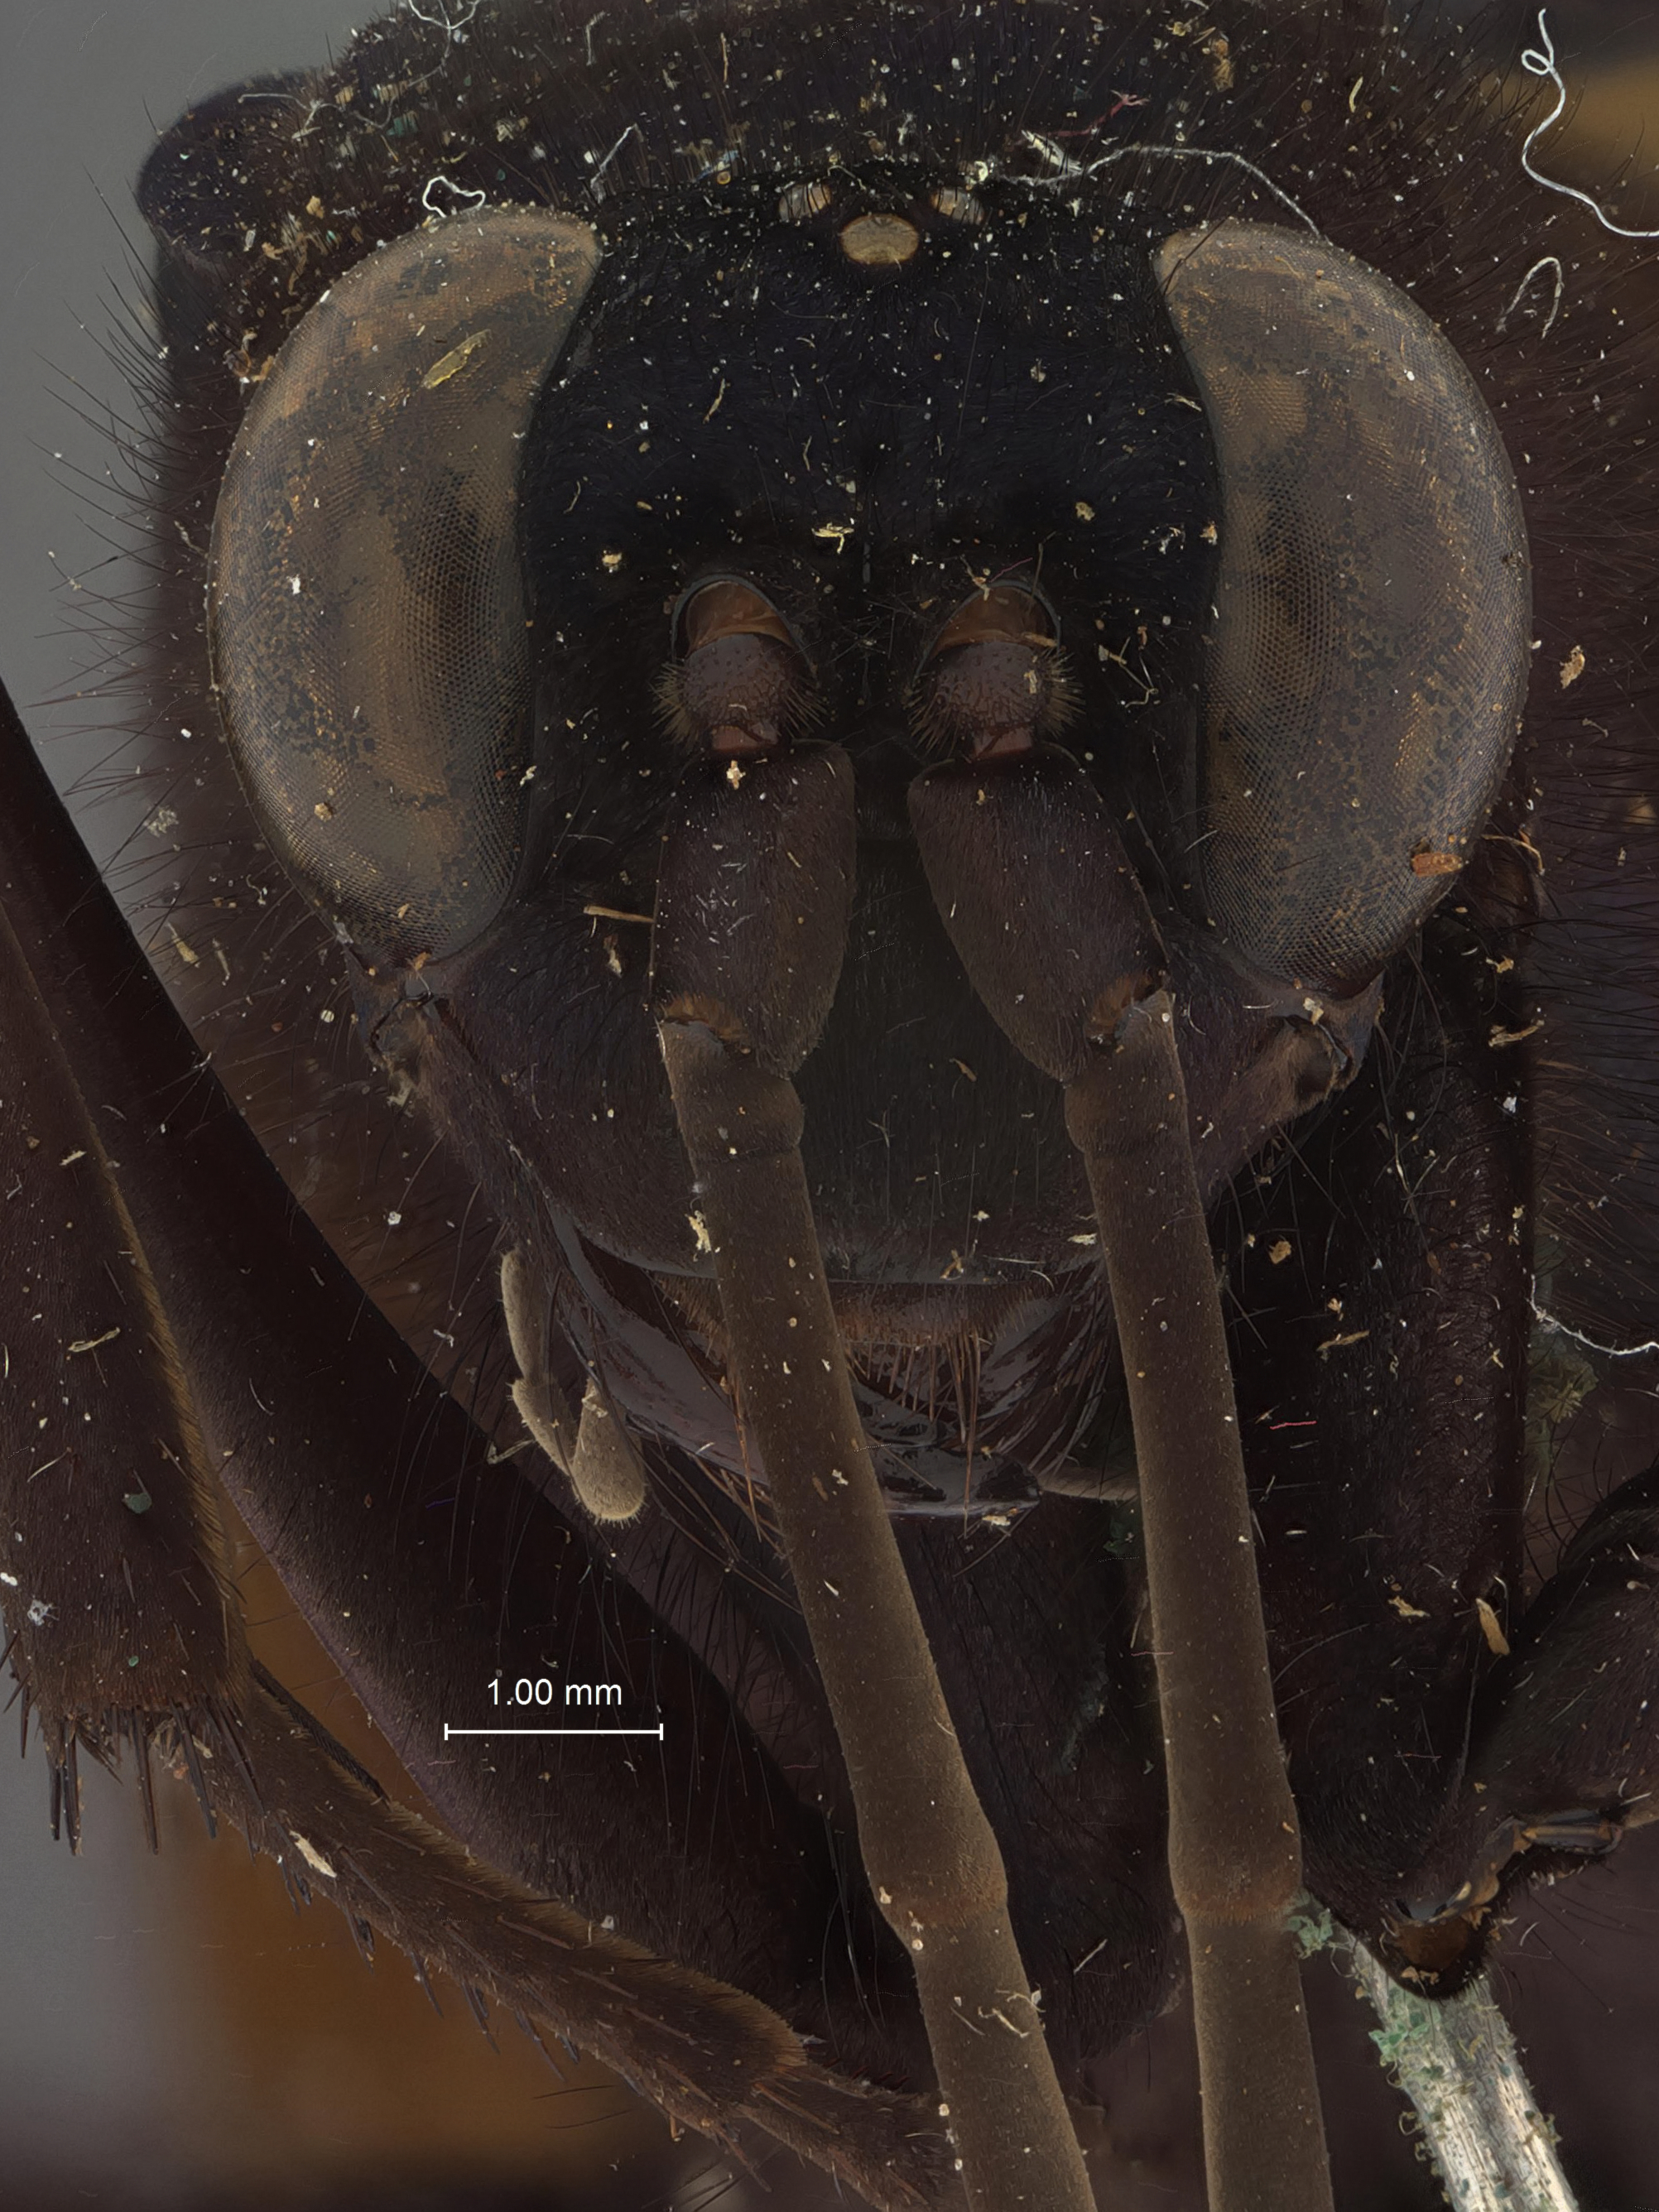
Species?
Java confector
